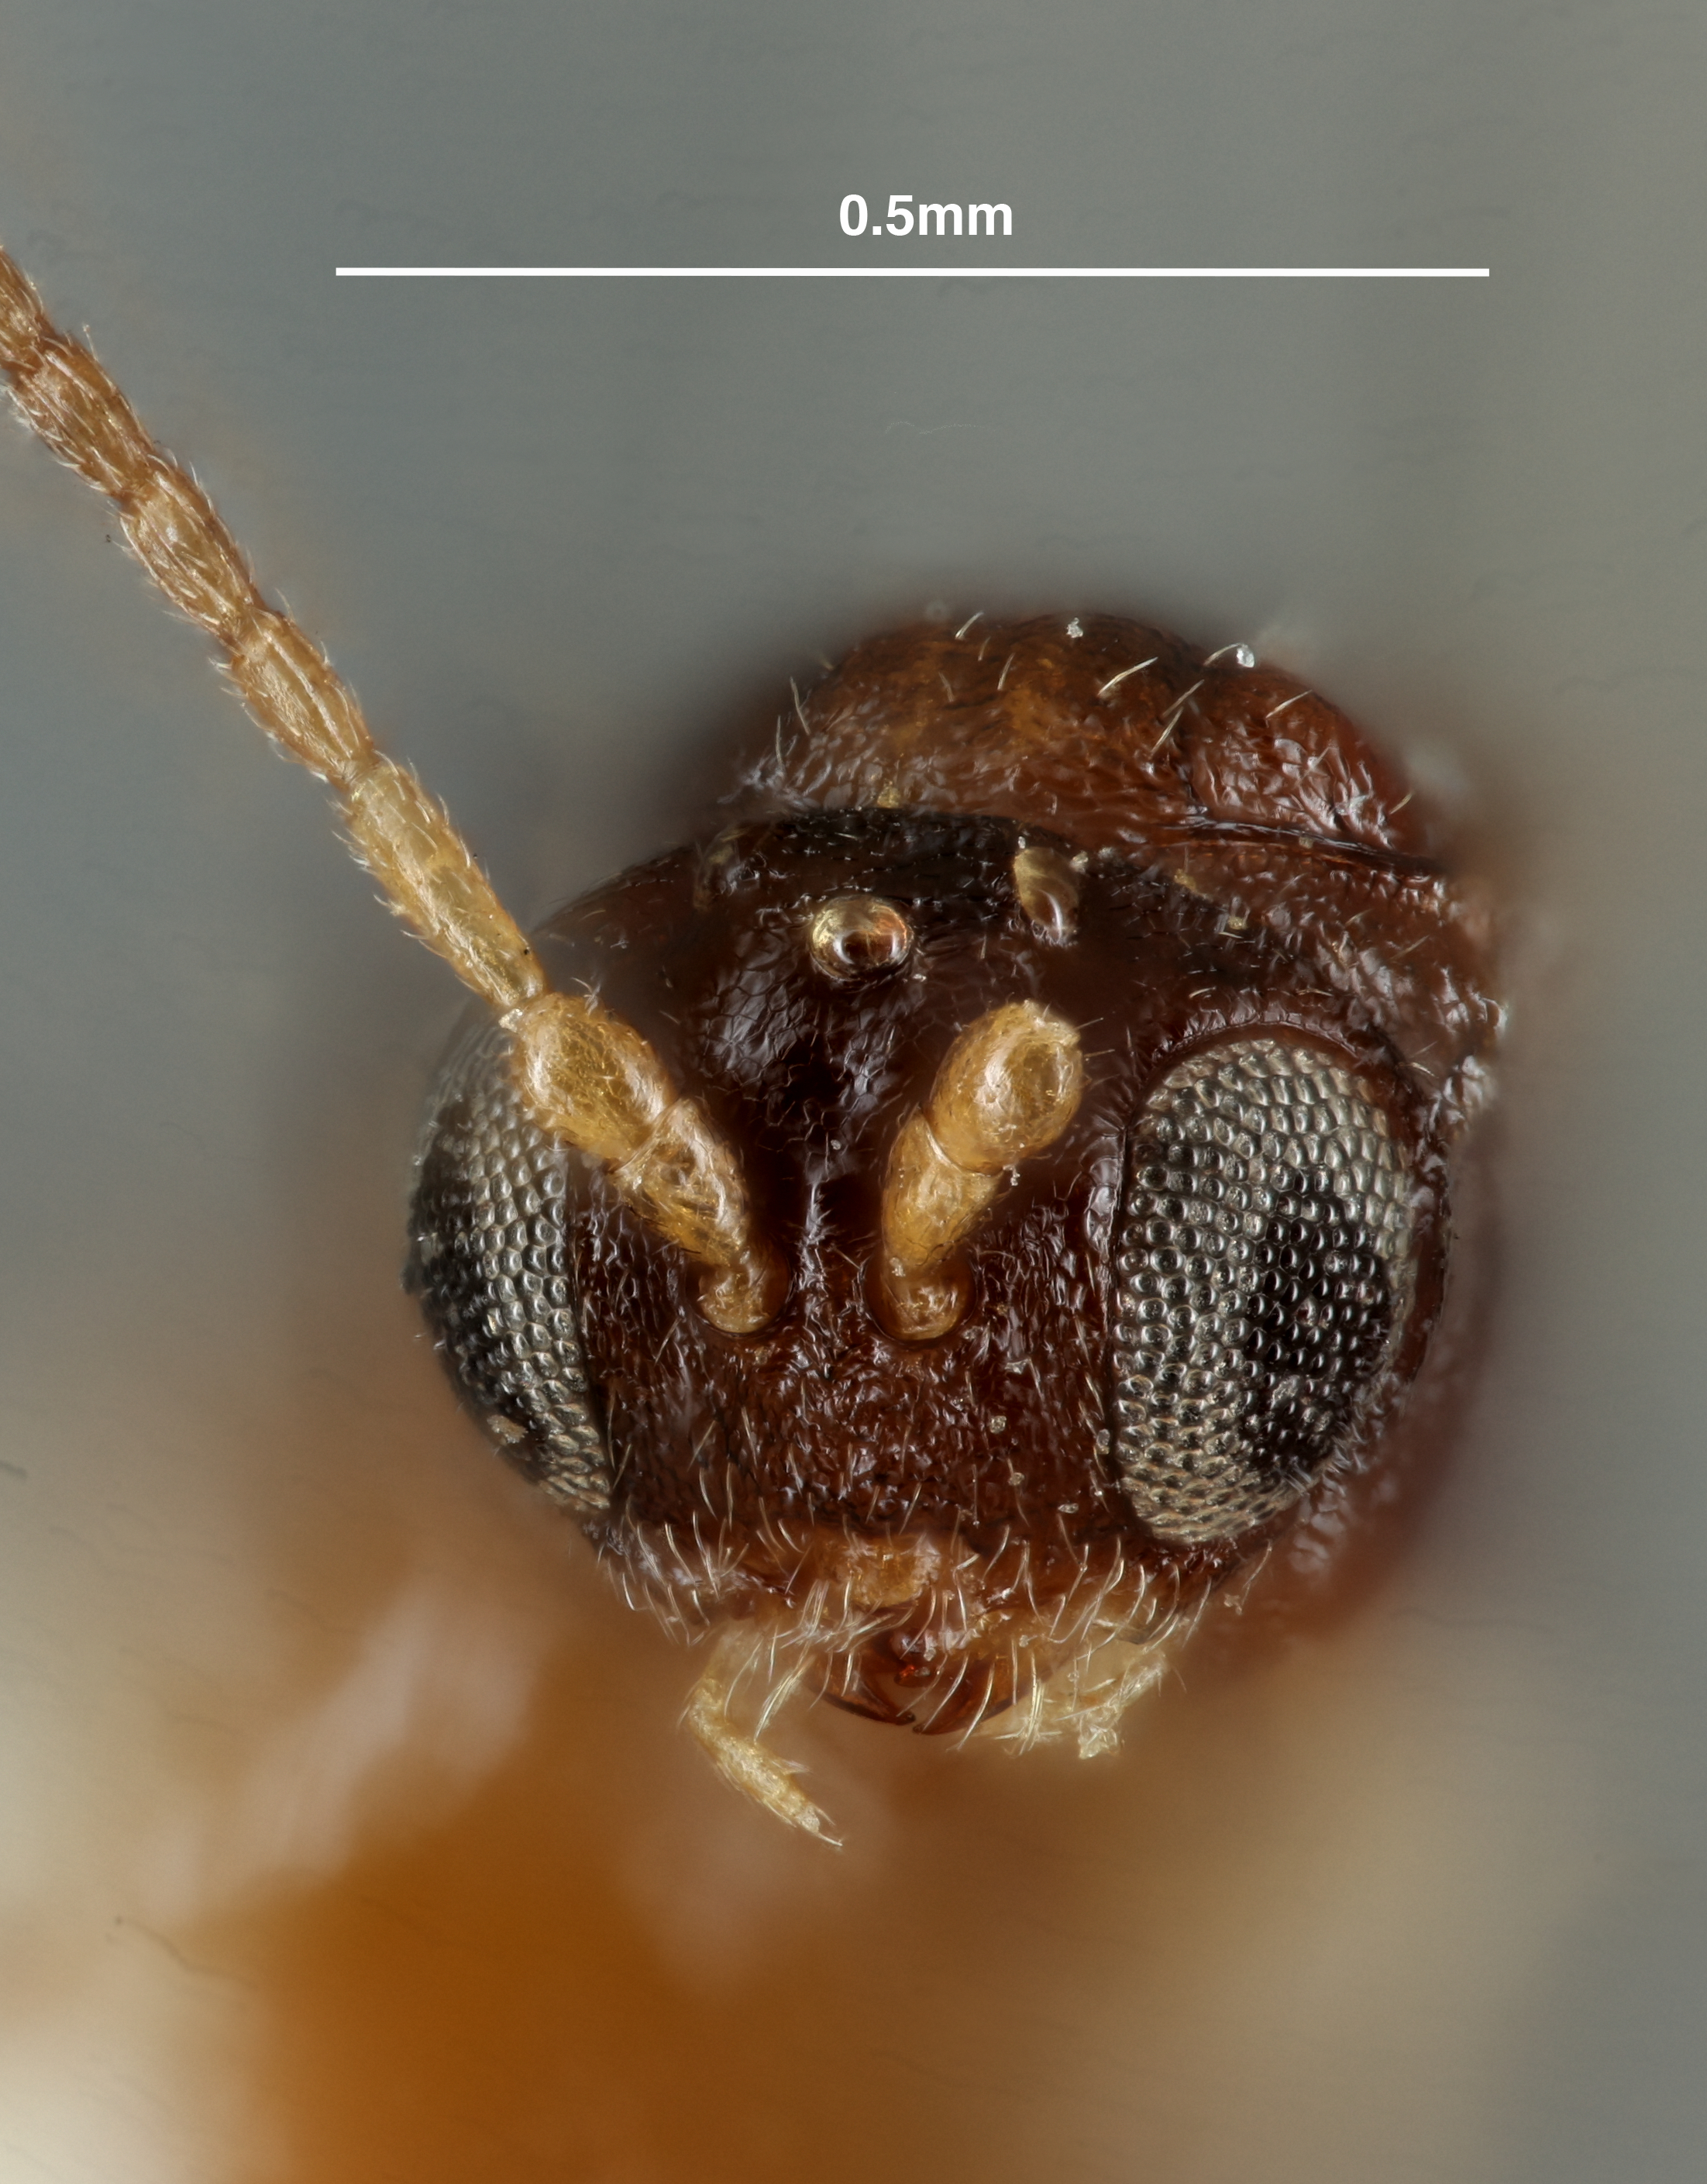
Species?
Neuroterus longipennis
